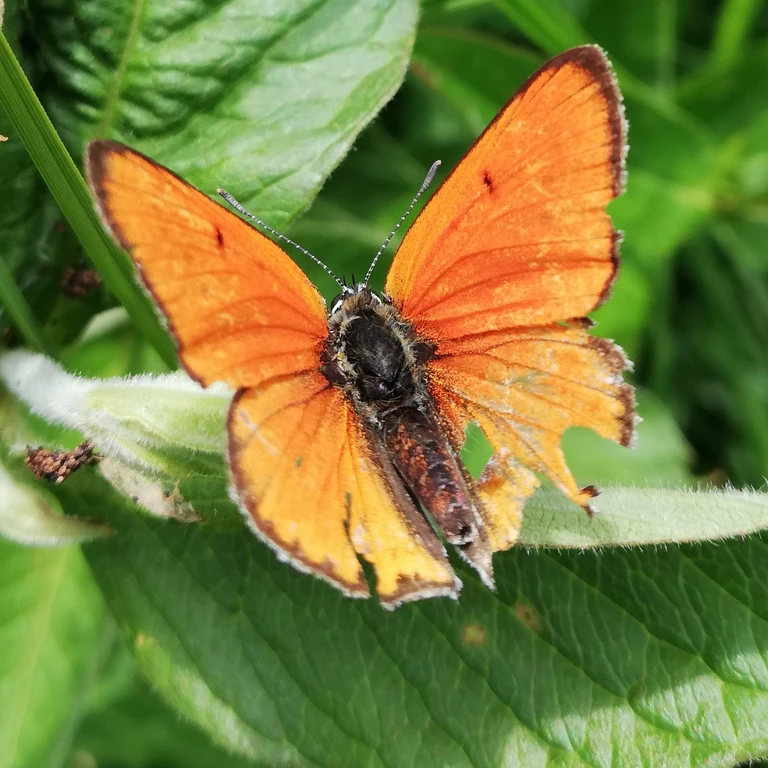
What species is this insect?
Lycaena dispar
